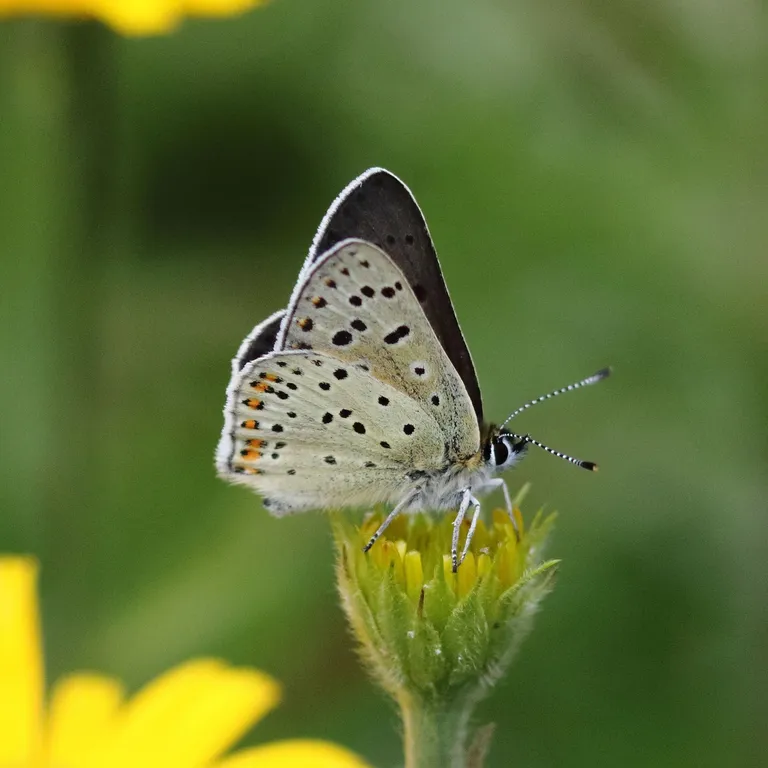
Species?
Lycaena tityrus (also Loweia tityrus)
